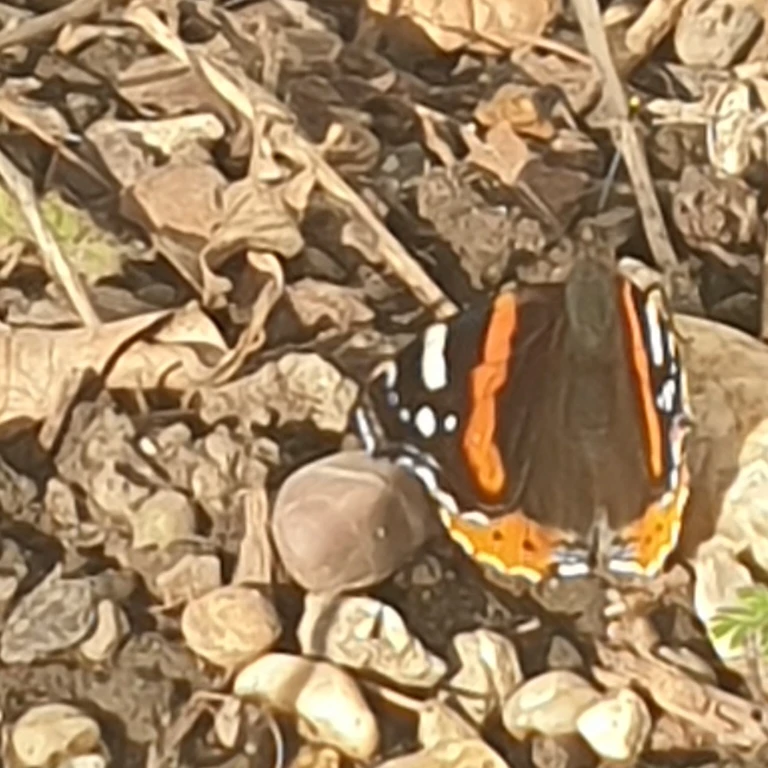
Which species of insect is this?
Vanessa atalanta
